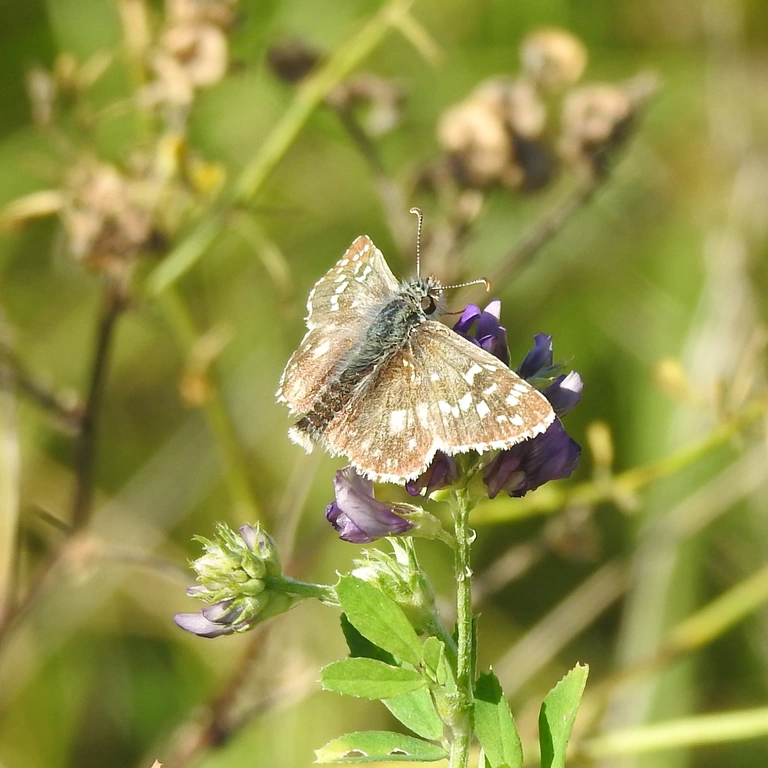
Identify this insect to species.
Pyrgus armoricanus
